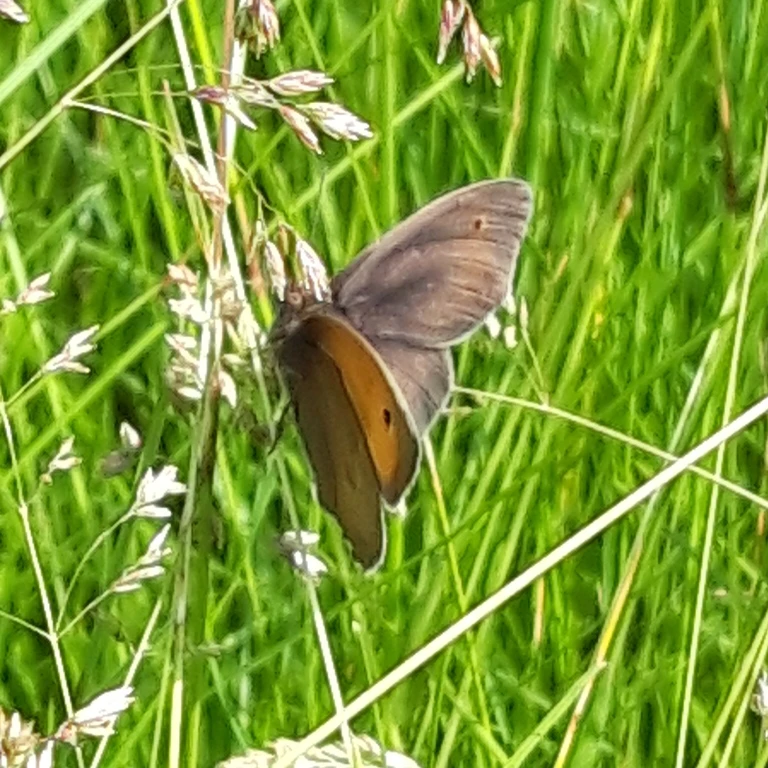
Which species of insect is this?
Maniola jurtina
